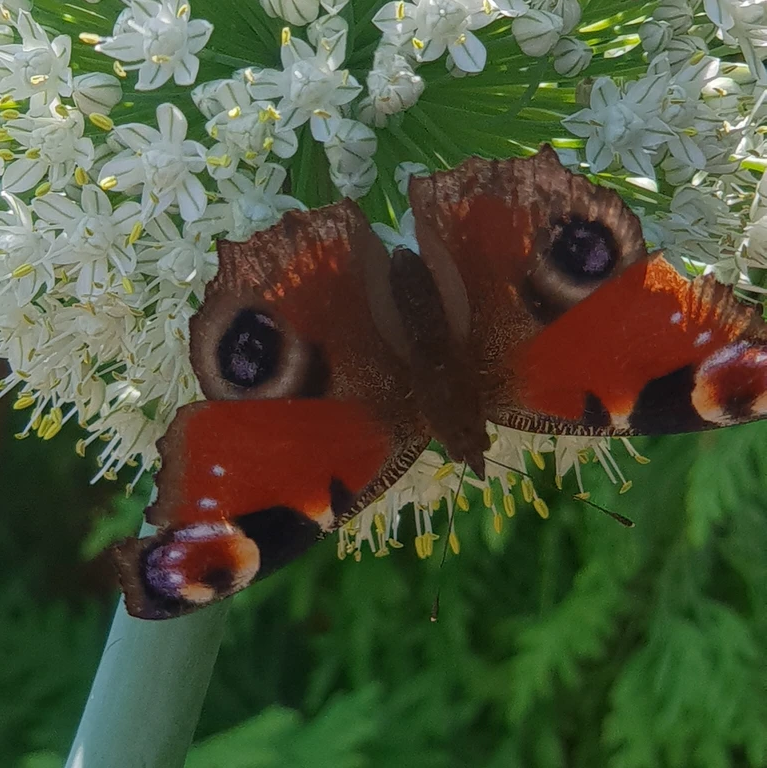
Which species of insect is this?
Aglais io
